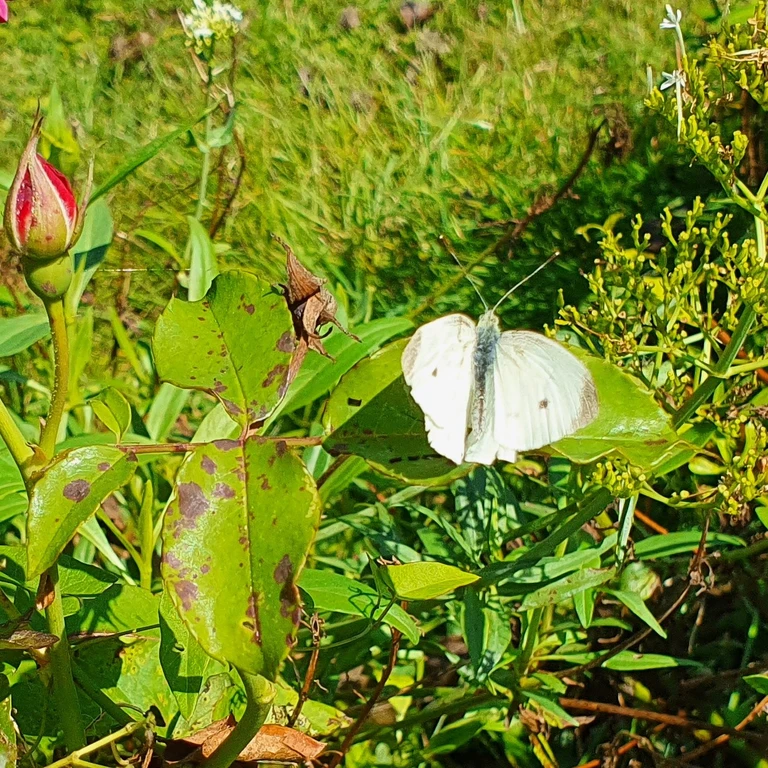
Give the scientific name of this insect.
Pieris rapae
